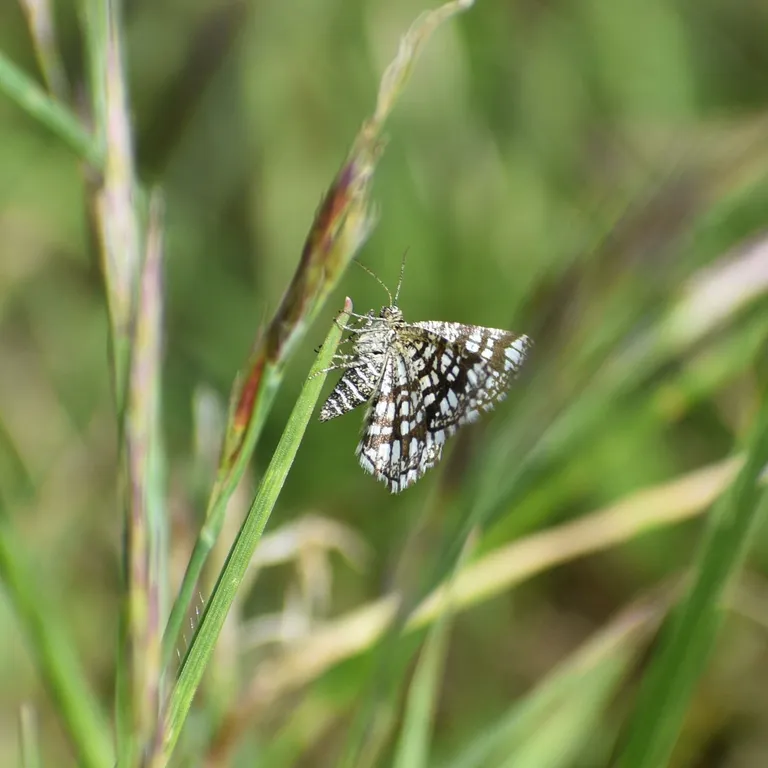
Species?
Chiasmia clathrata
